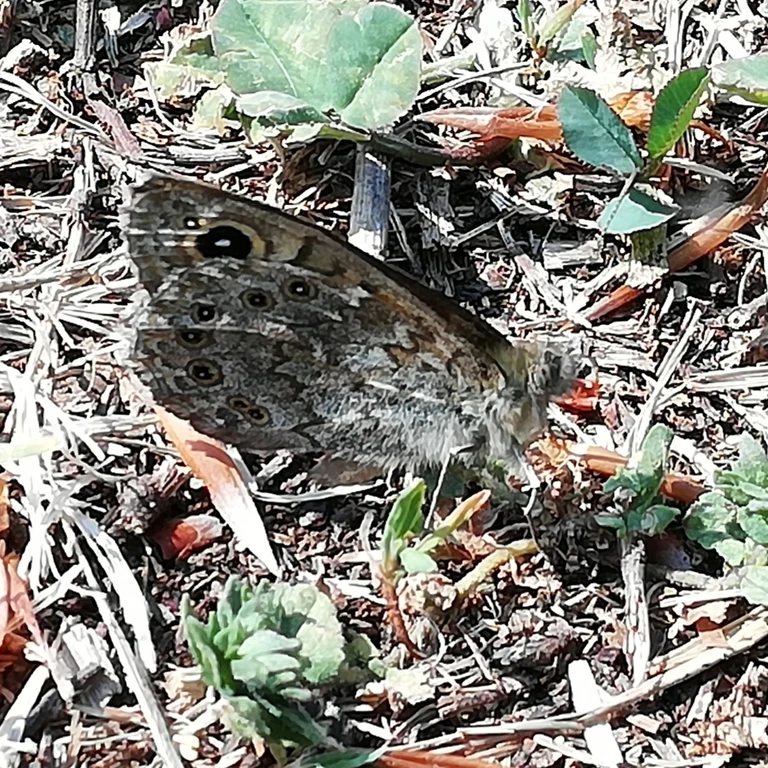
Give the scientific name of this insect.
Lasiommata megera (also Pararge megera)
